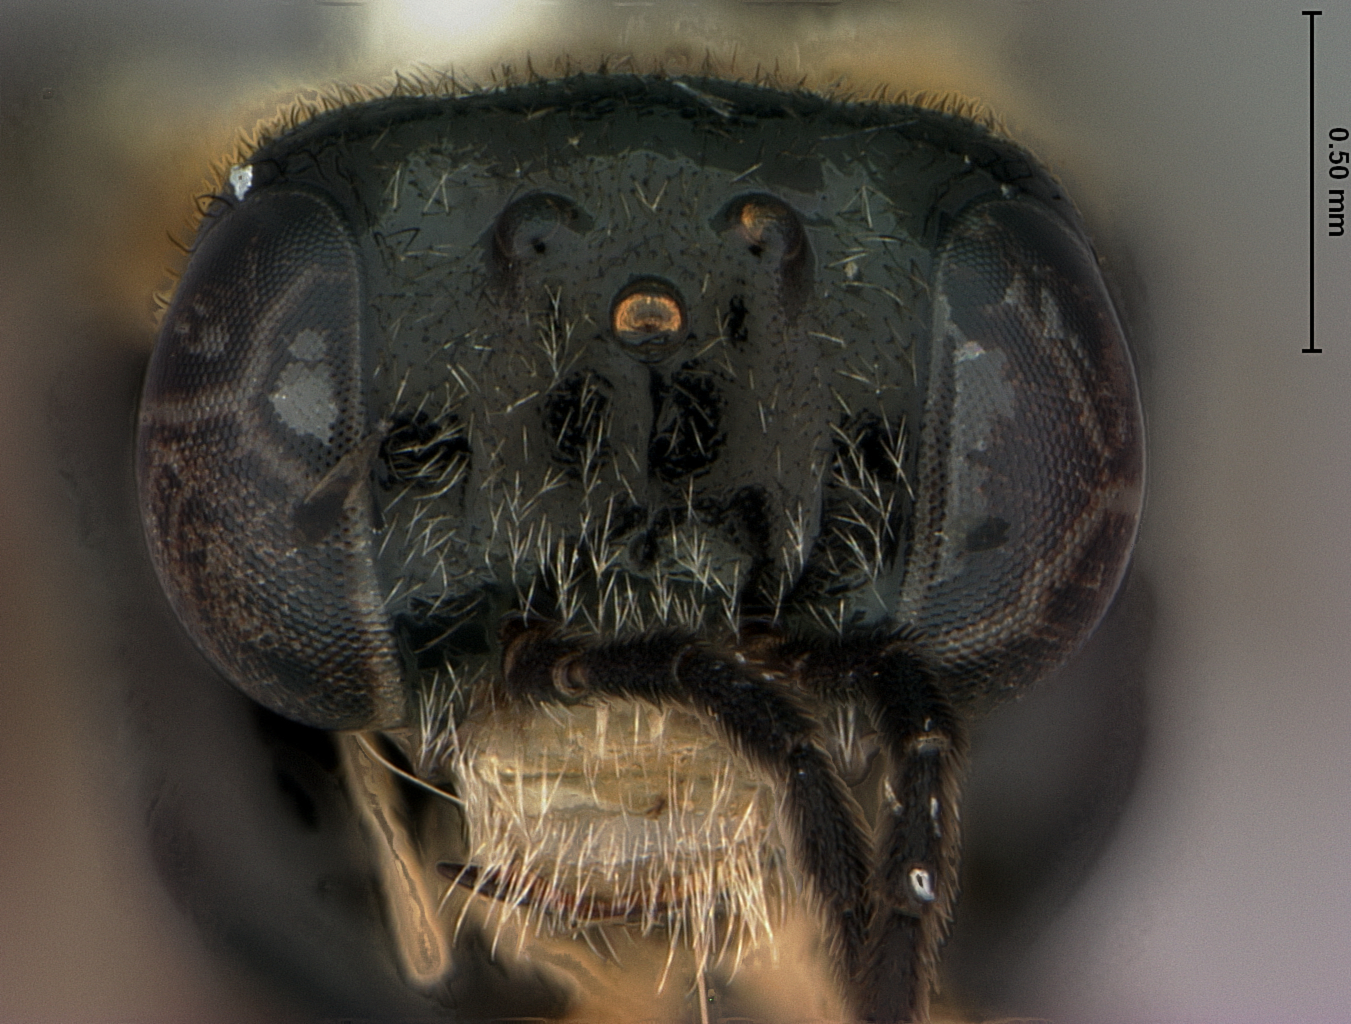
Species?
Acordulecera sonoita
